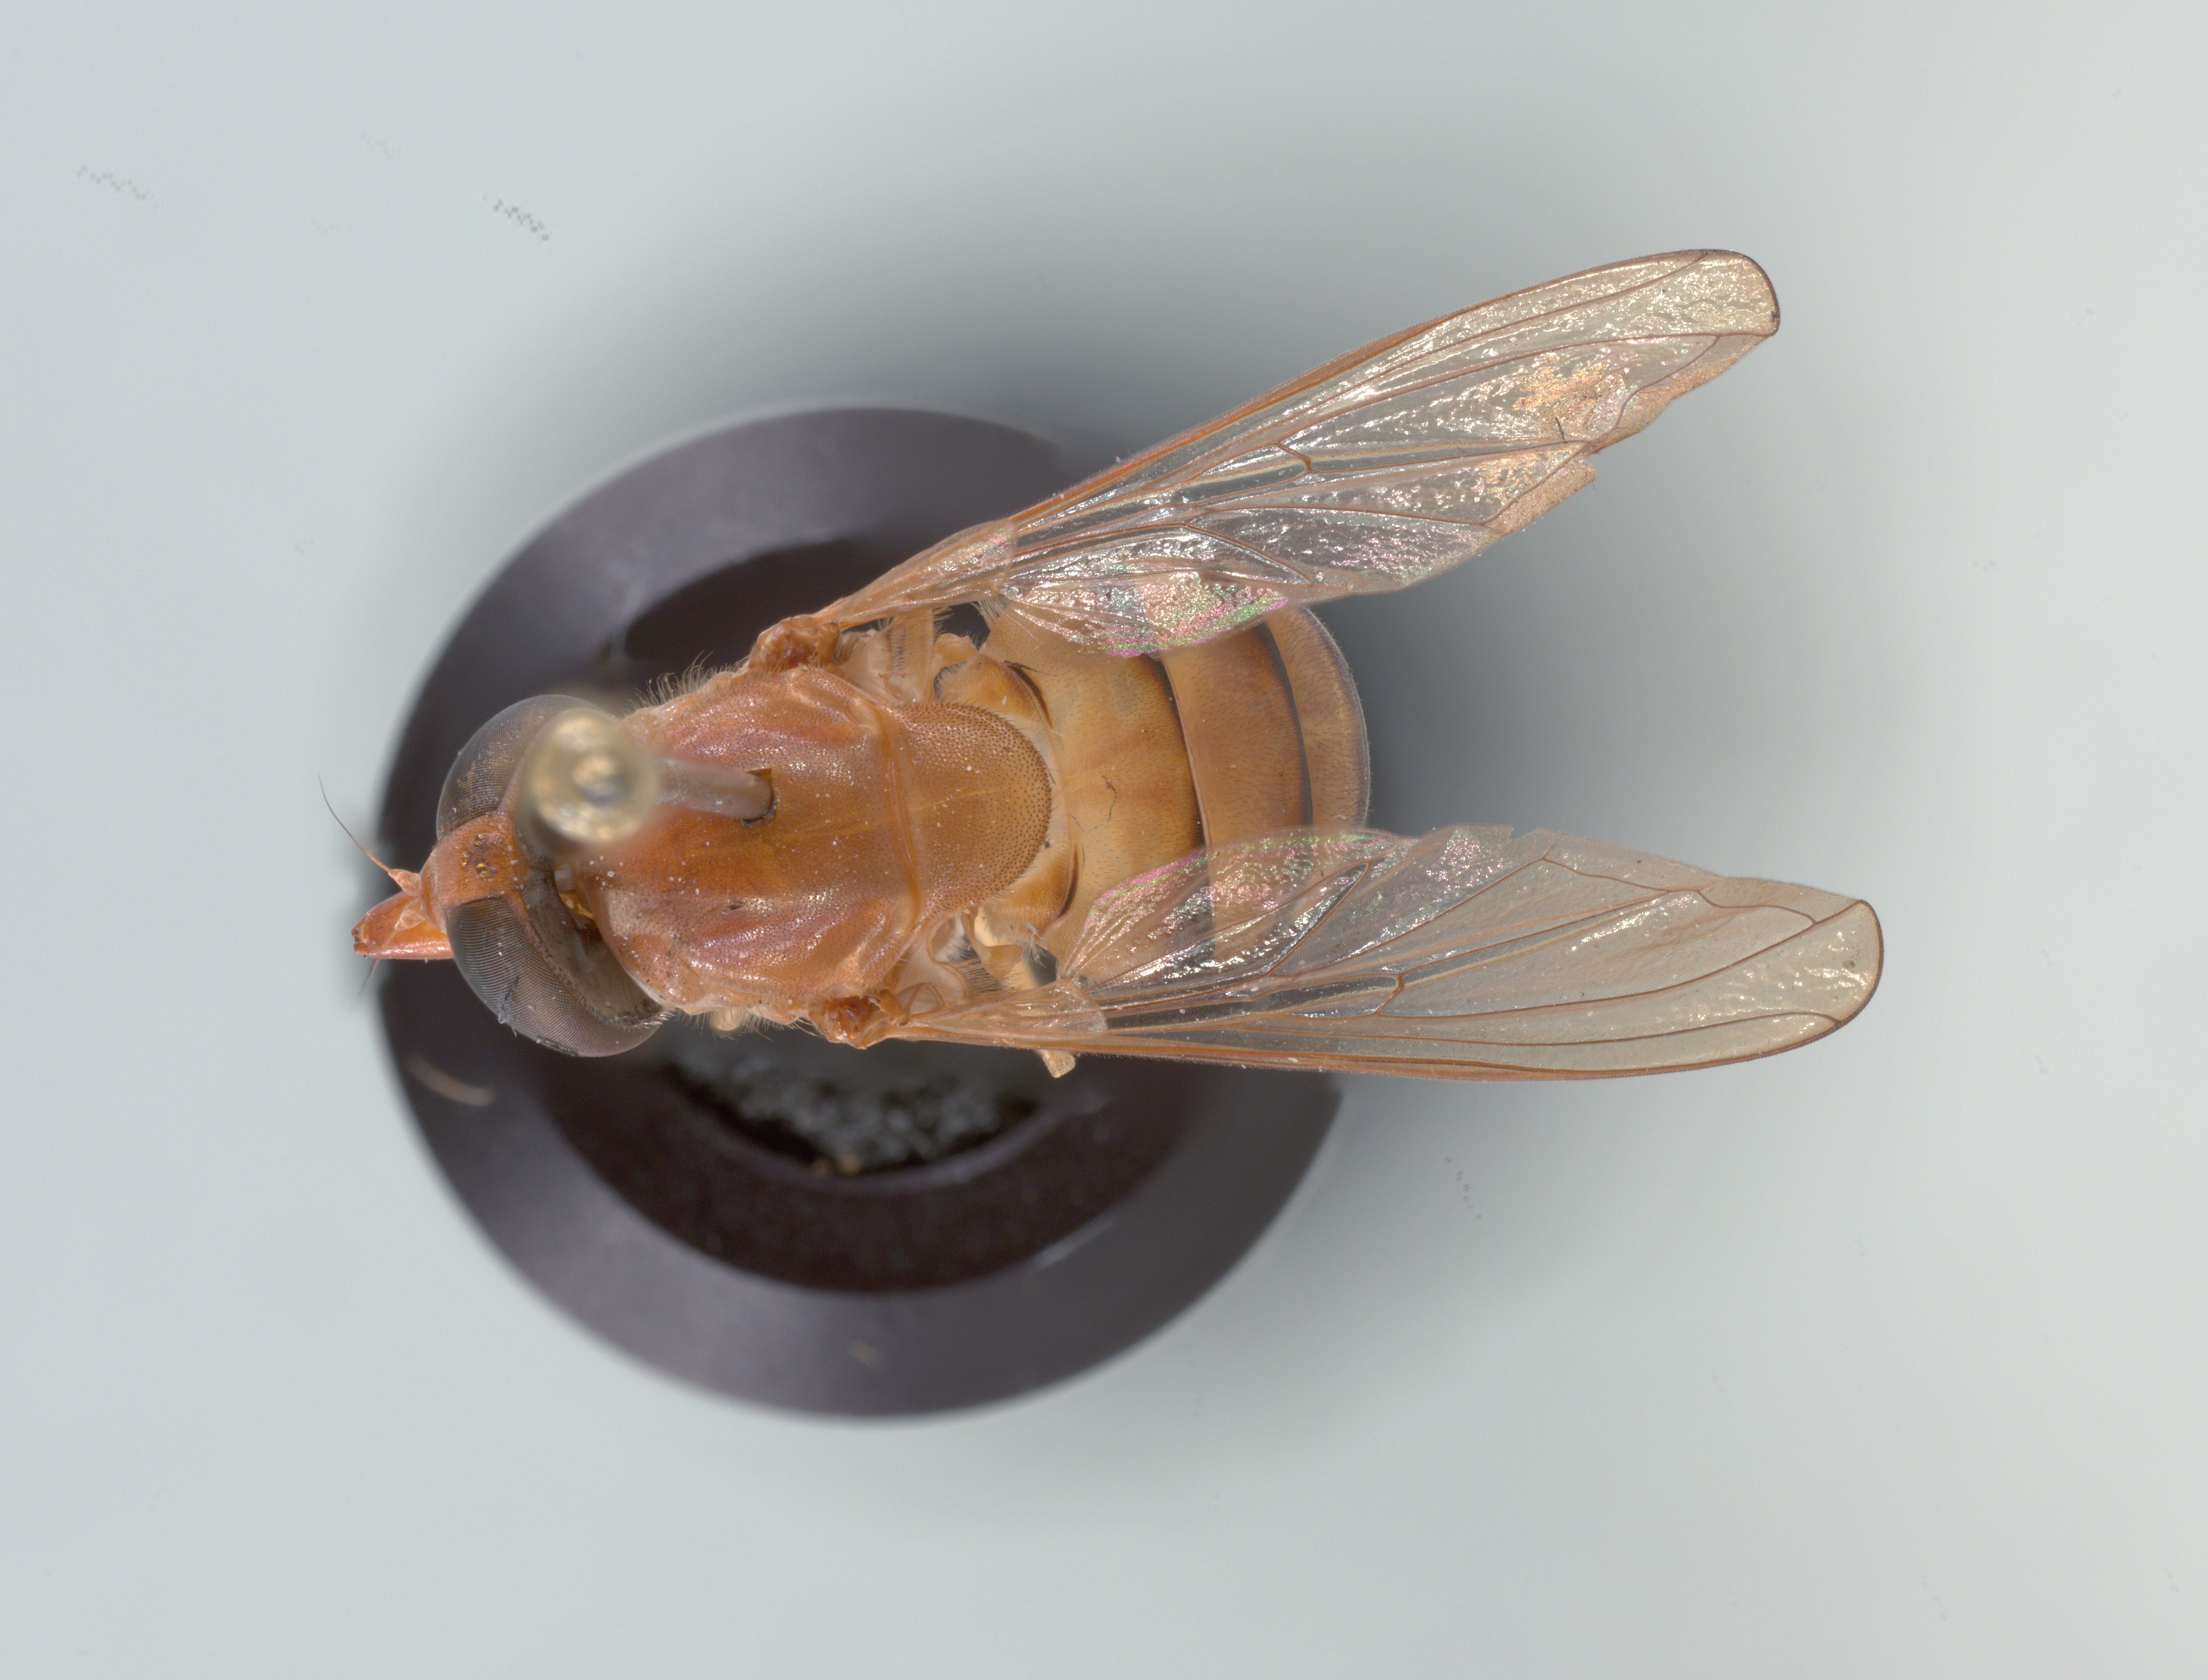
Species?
Rhingia lutea
